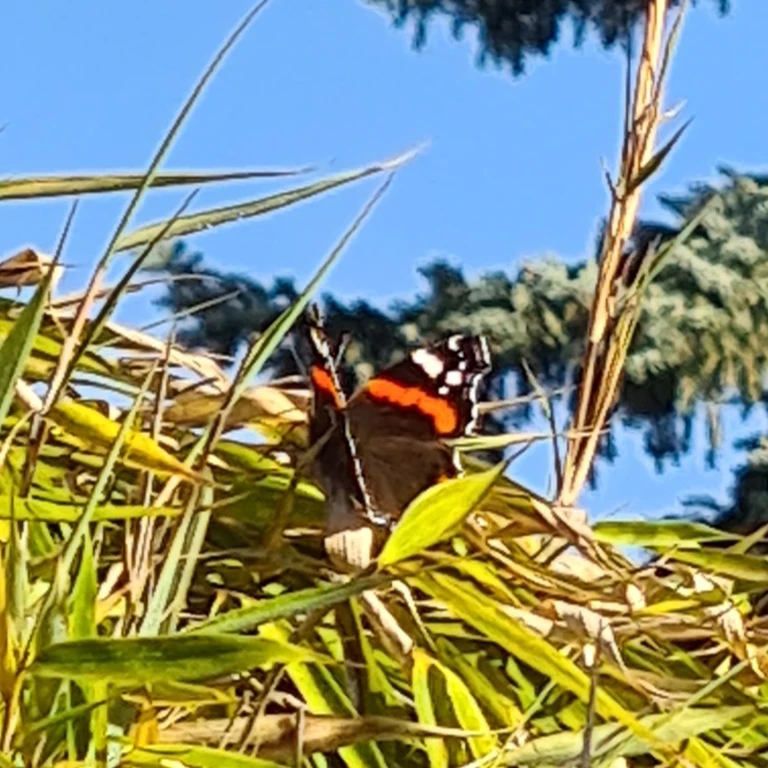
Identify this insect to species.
Vanessa atalanta
